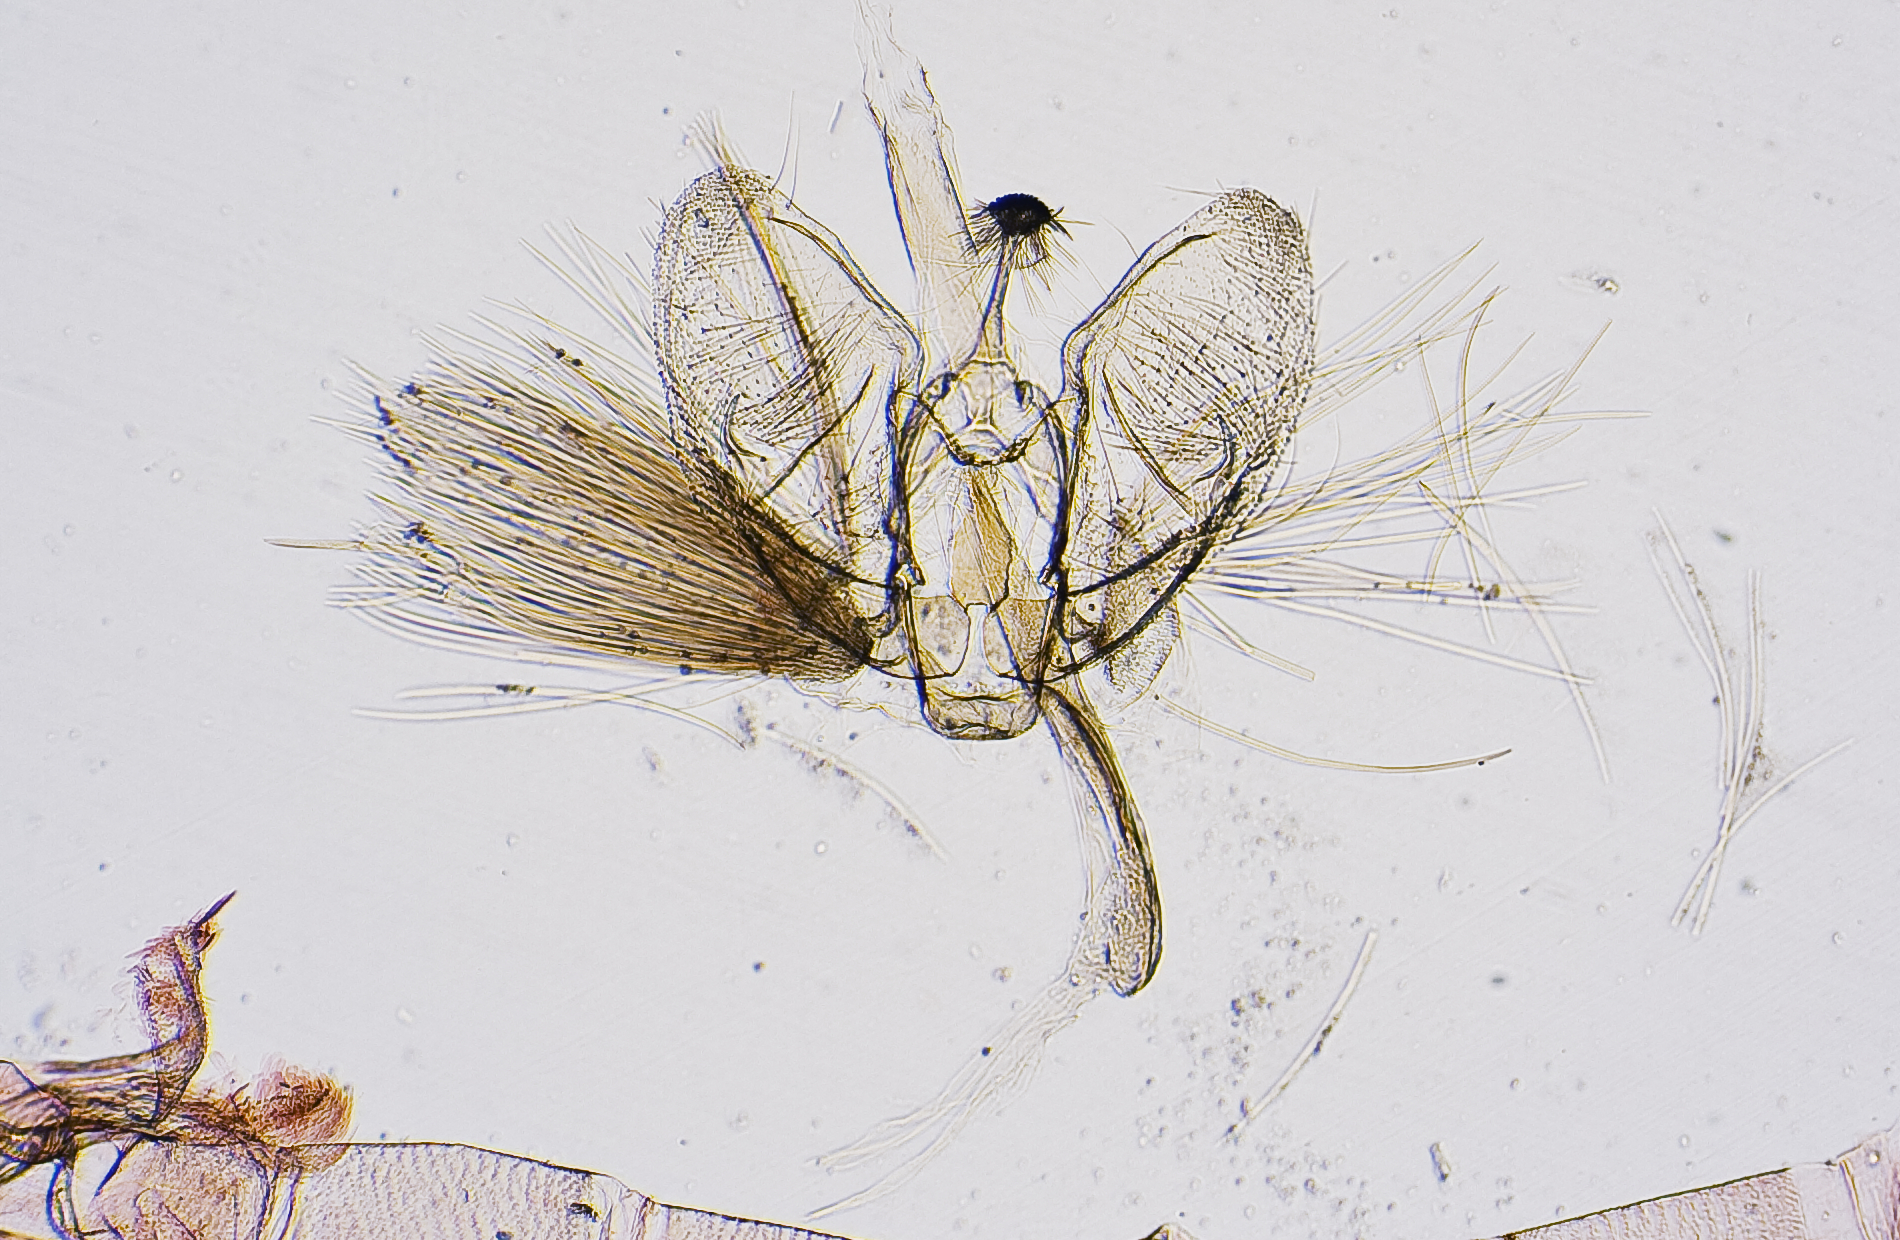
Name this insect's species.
Nacoleia xanthodysana
